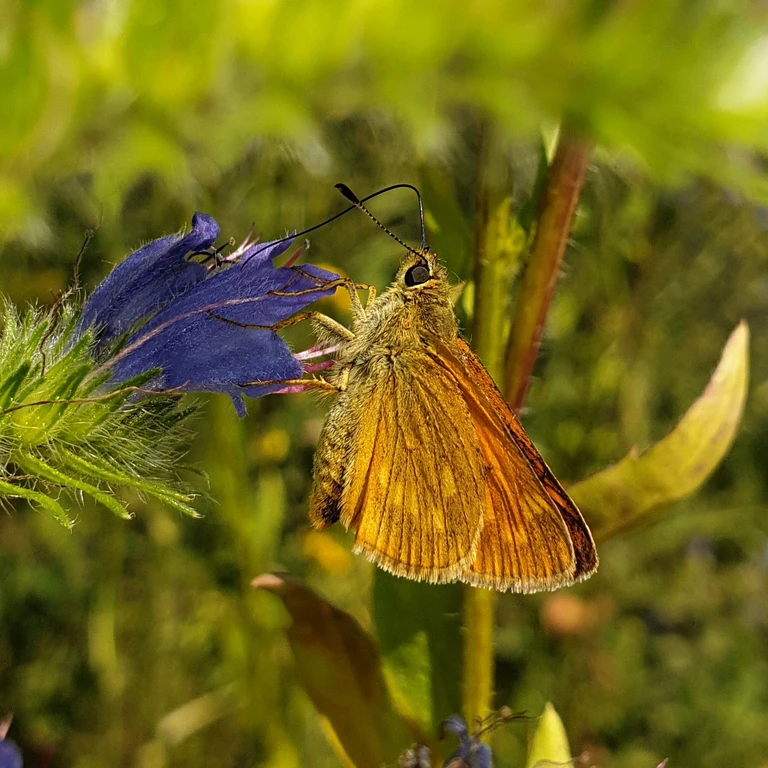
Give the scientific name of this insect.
Ochlodes sylvanus (also Ochlodes venata)
